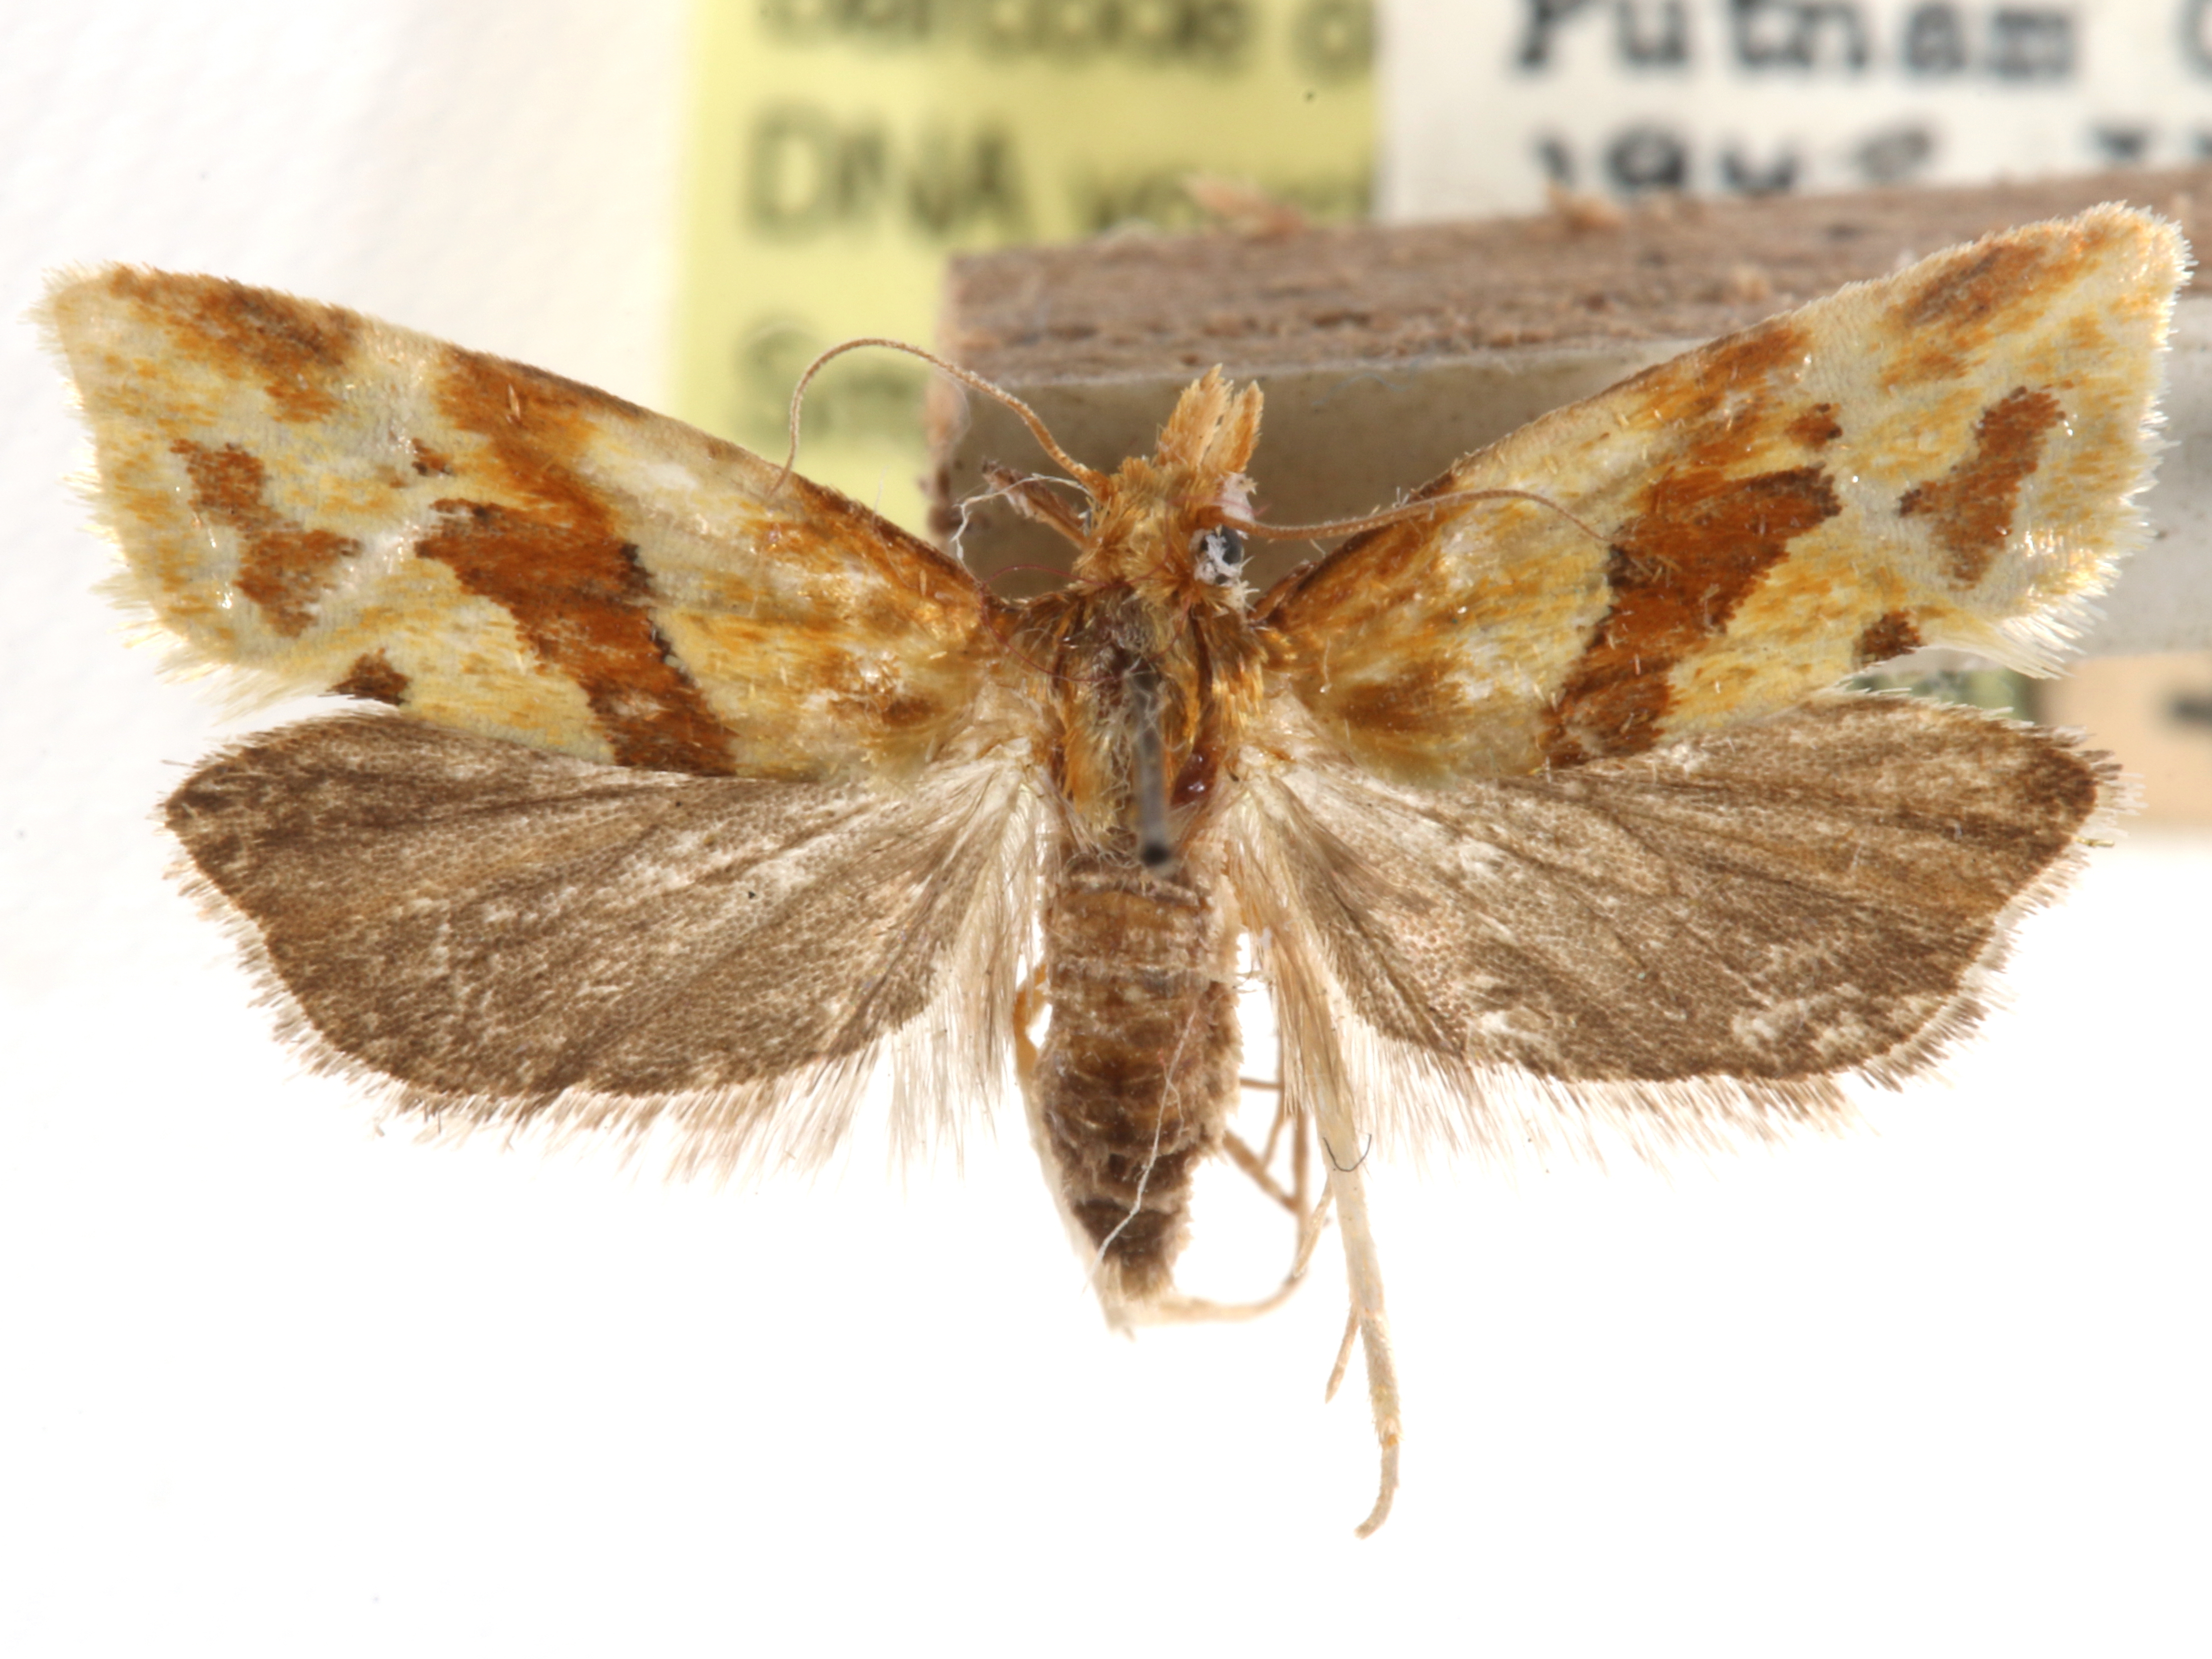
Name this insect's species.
Aethes louisiana
